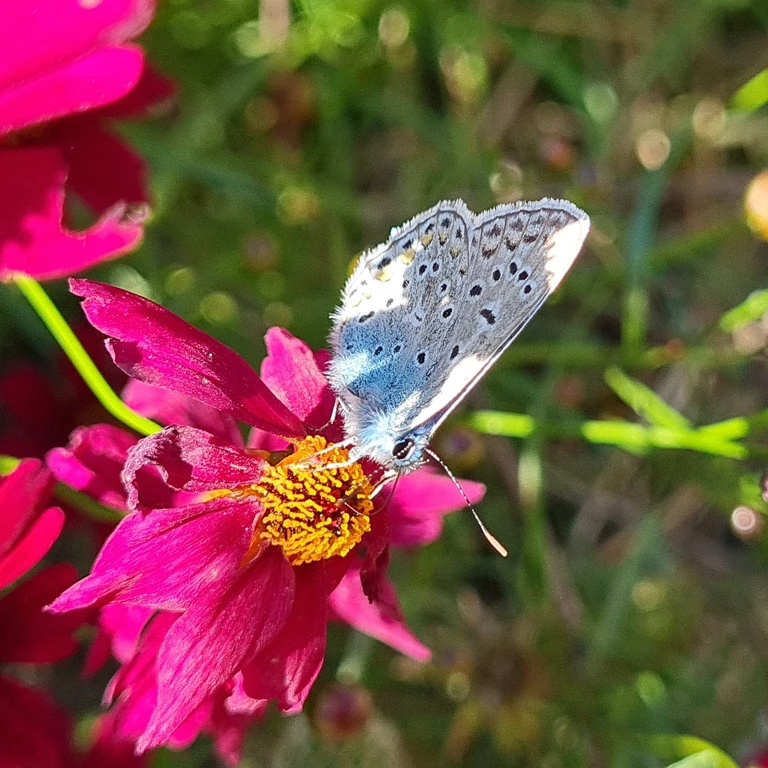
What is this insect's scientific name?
Polyommatus icarus
